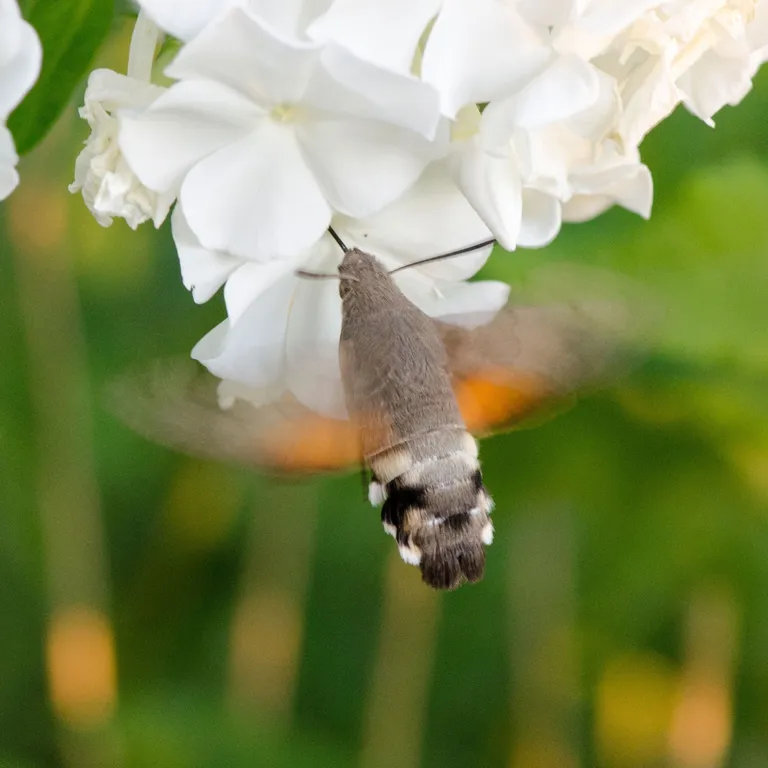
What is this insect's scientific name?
Macroglossum stellatarum
